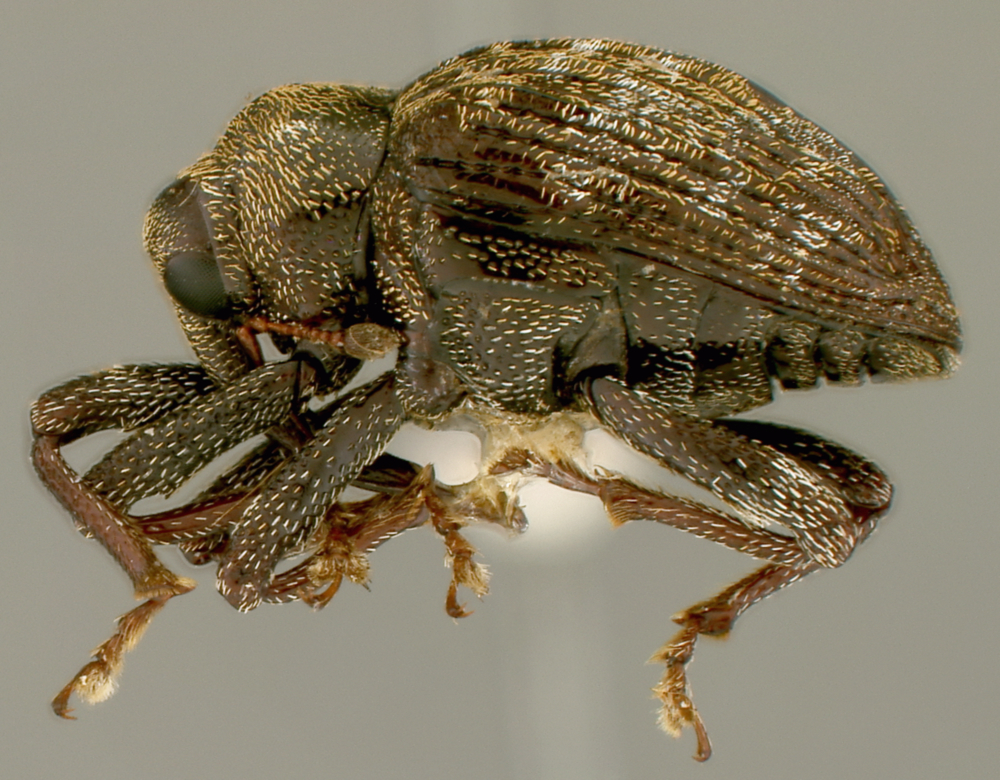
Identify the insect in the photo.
Omogonia ruficornis
